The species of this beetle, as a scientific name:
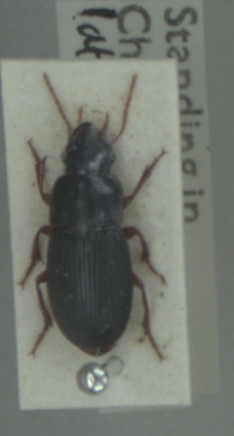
Harpalus latus
